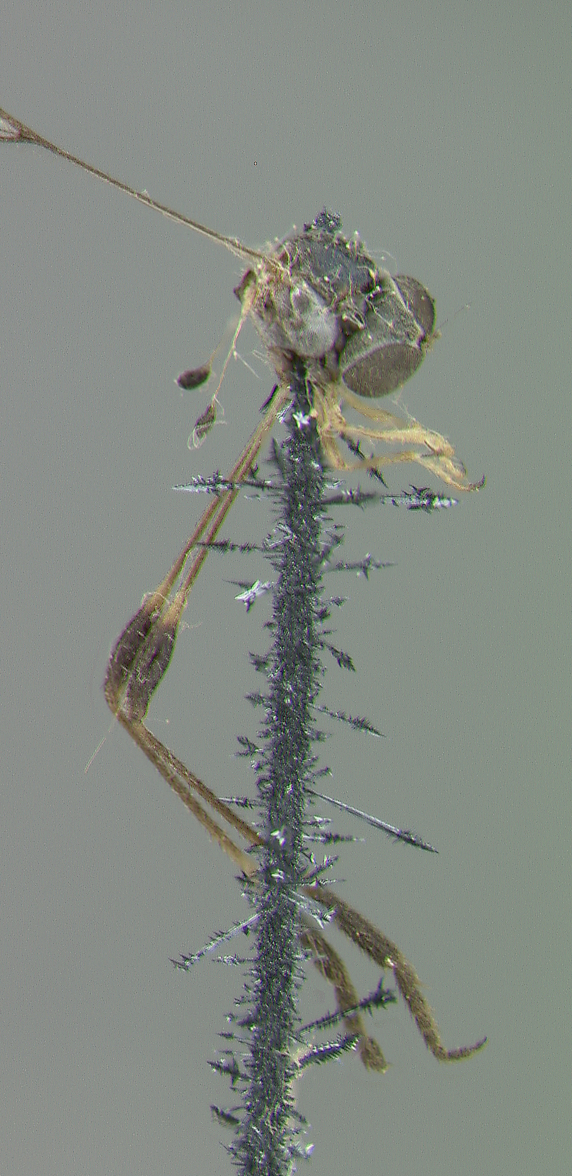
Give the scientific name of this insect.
Eurhabdus zephyreus
